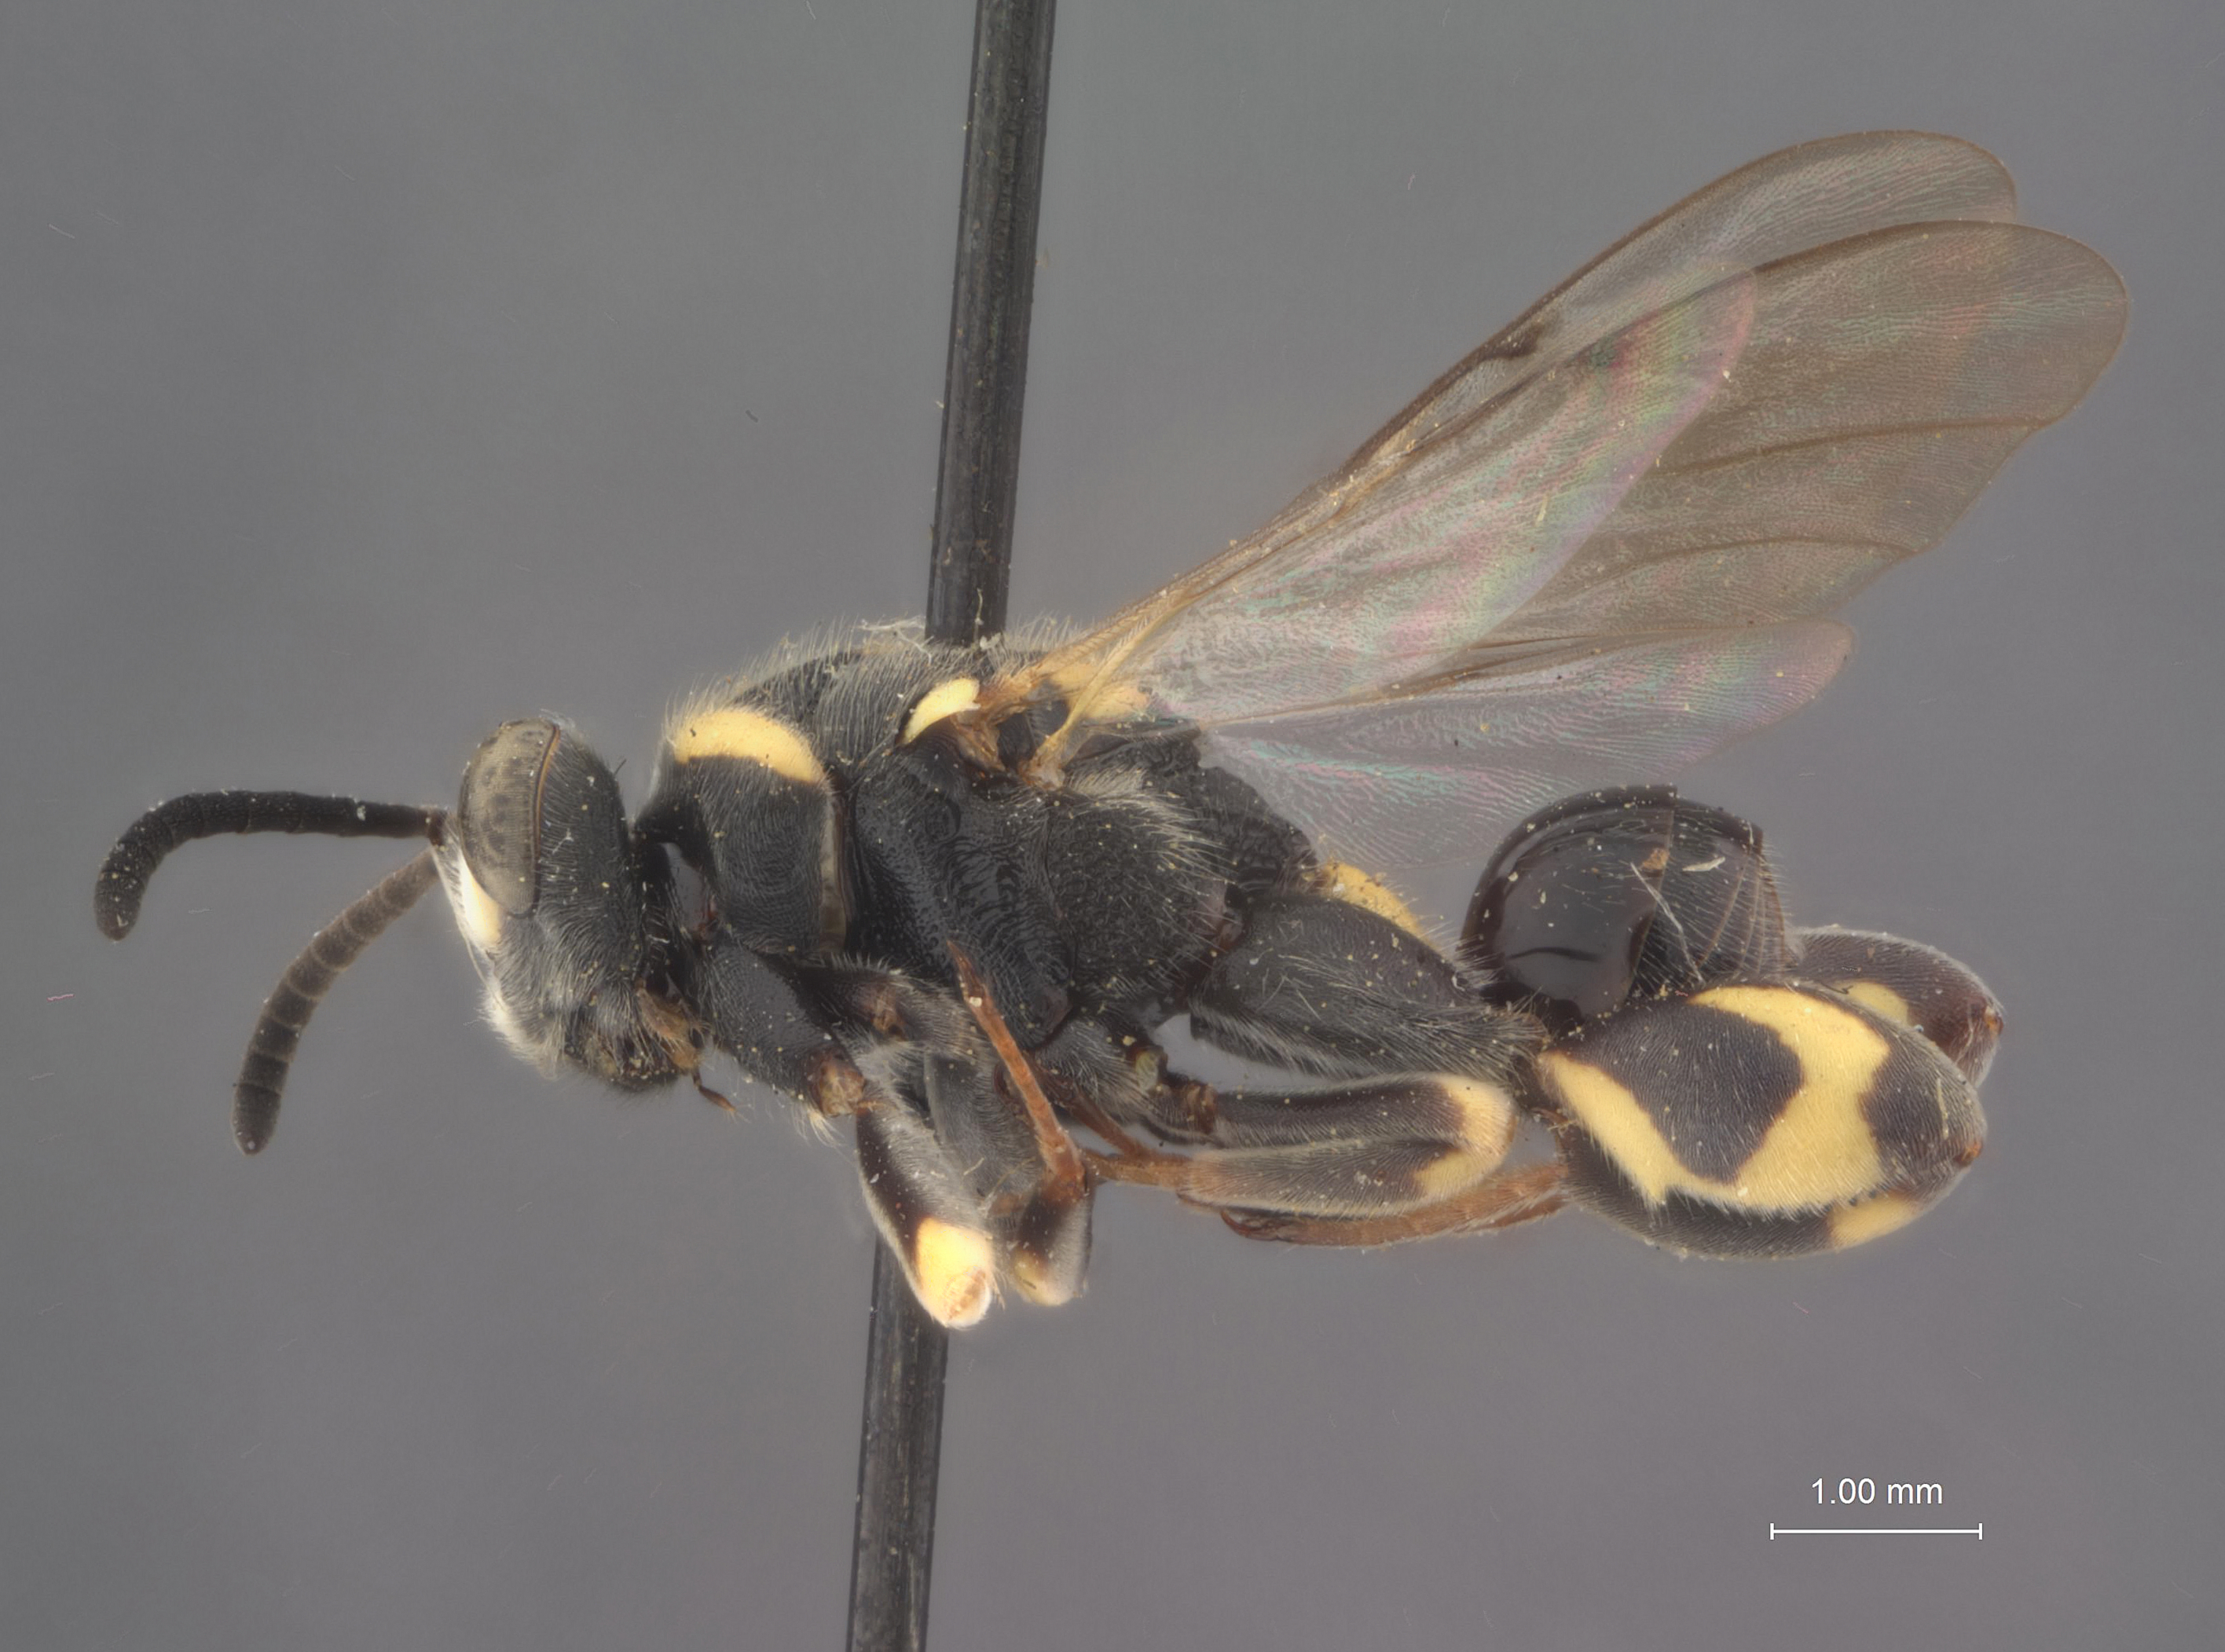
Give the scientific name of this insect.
Chalcis lasia
